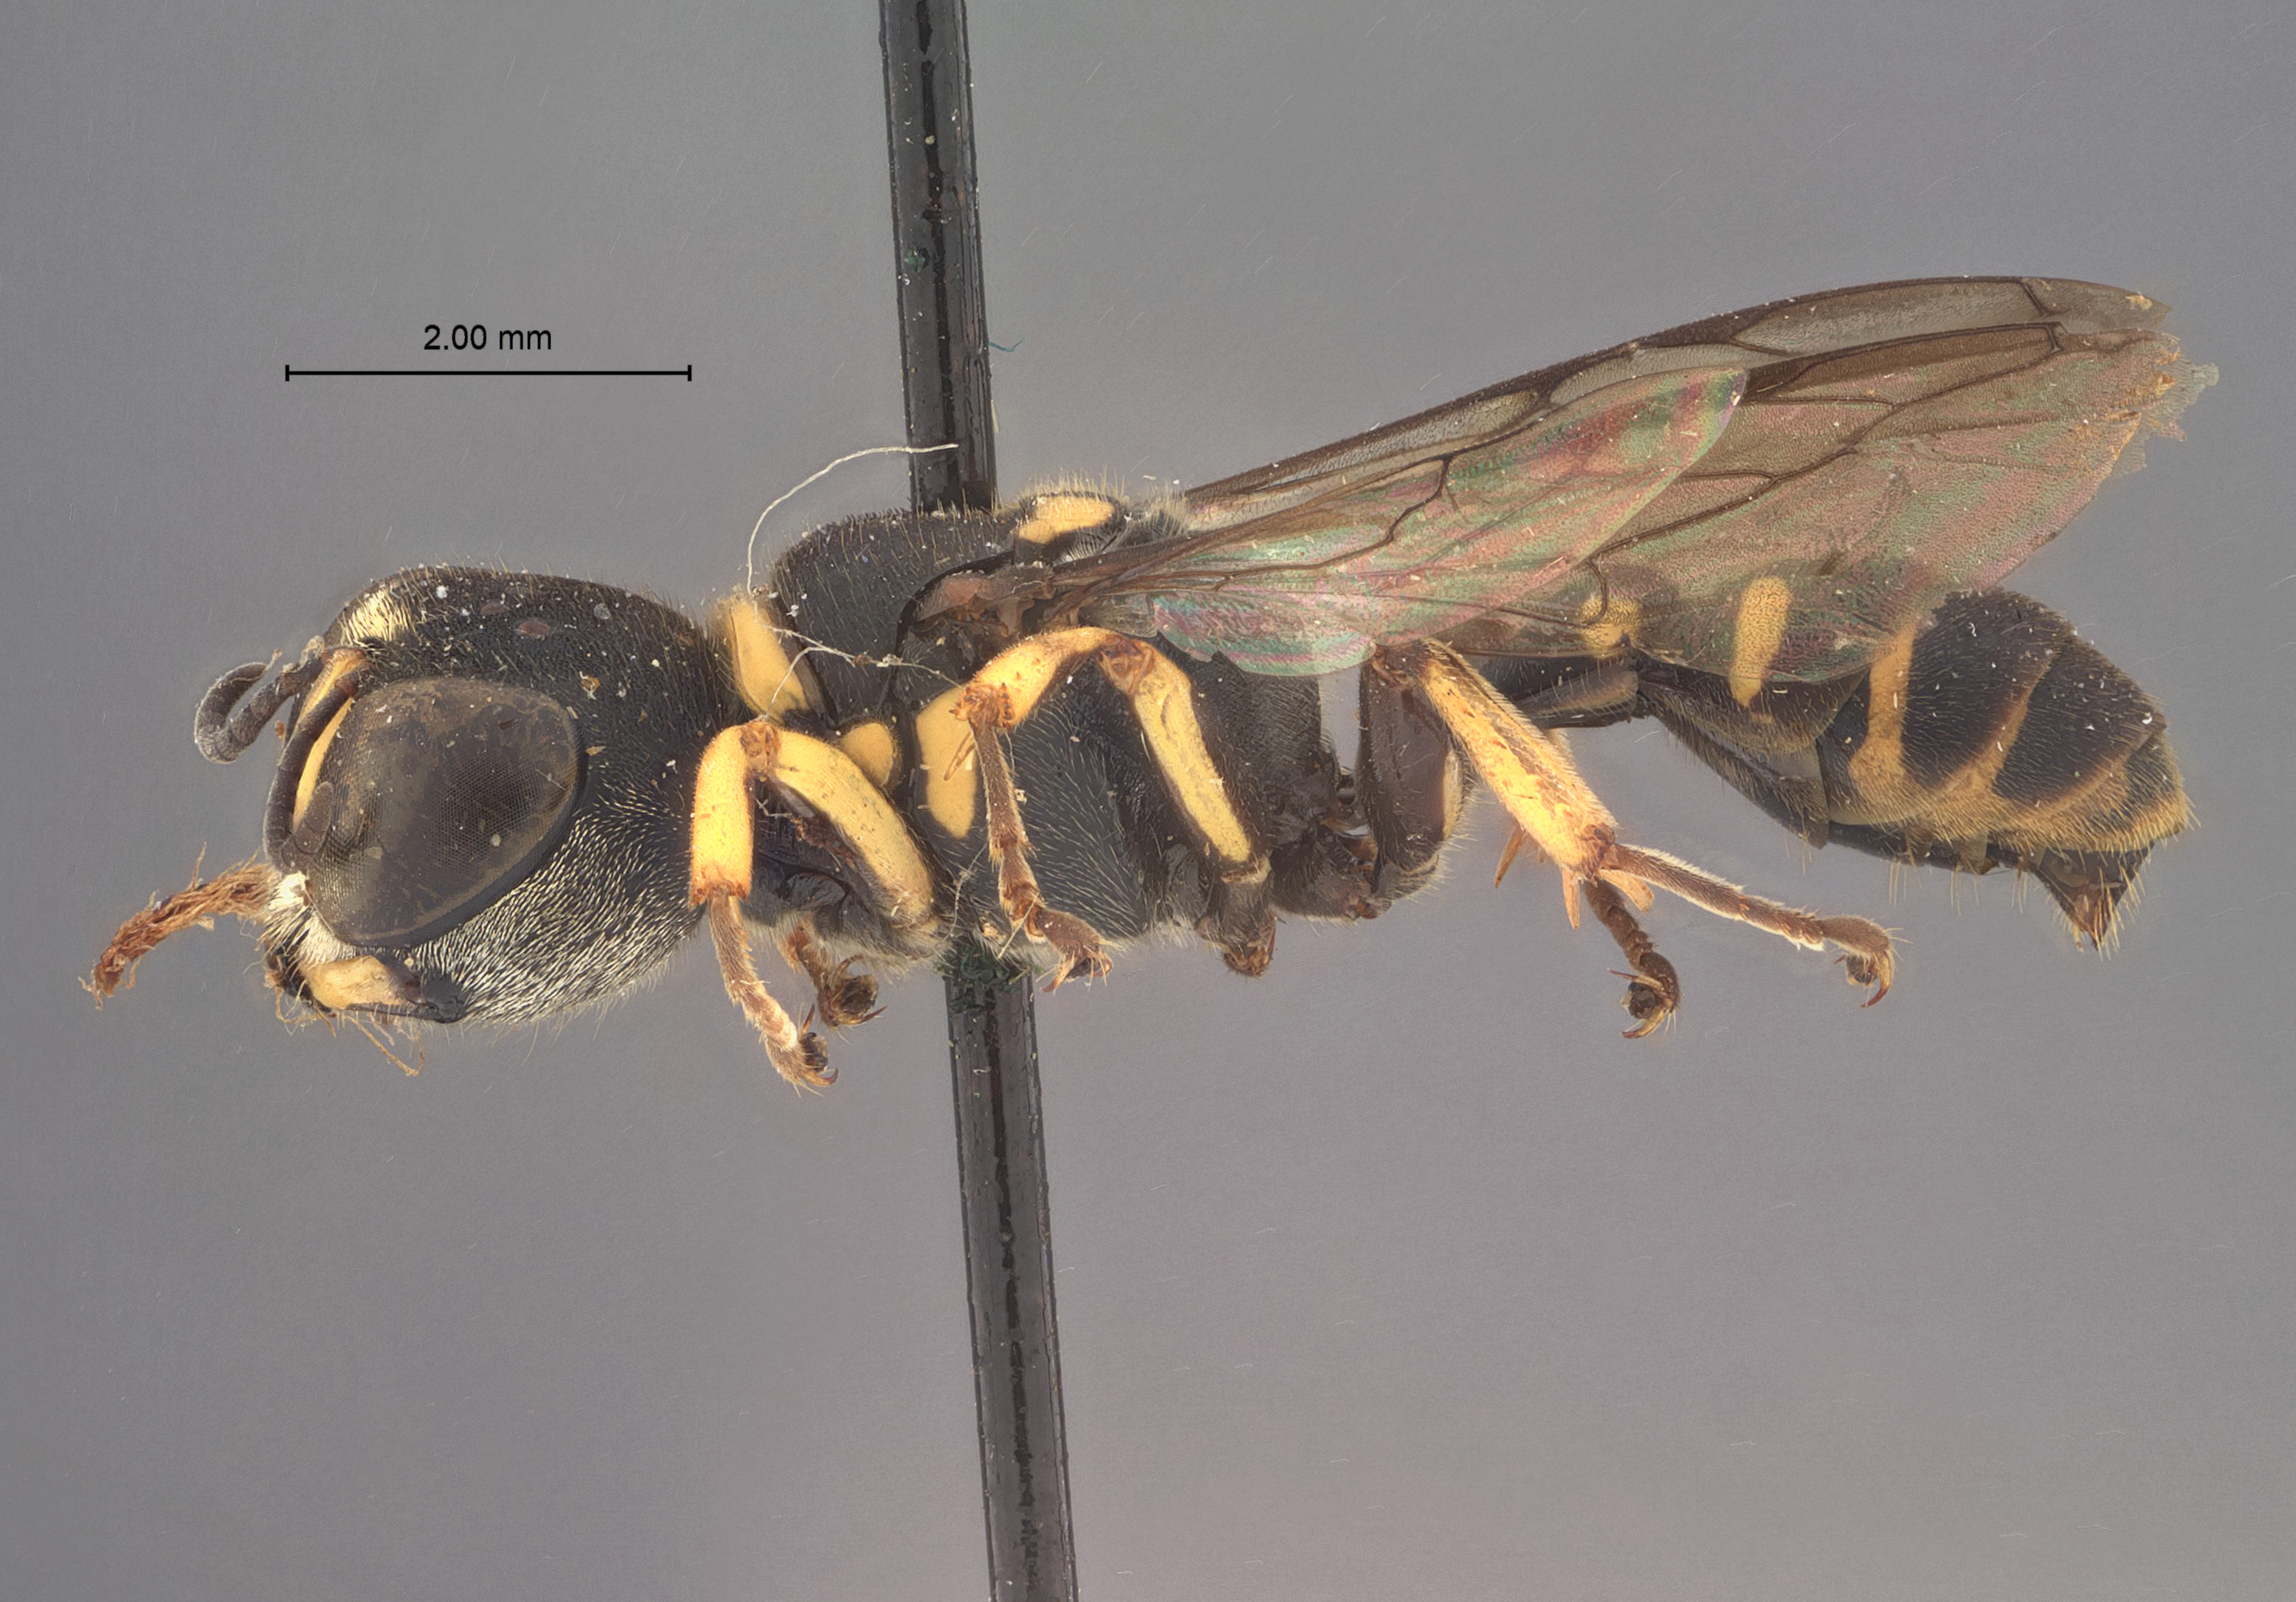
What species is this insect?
Dasyproctus yorkoides
